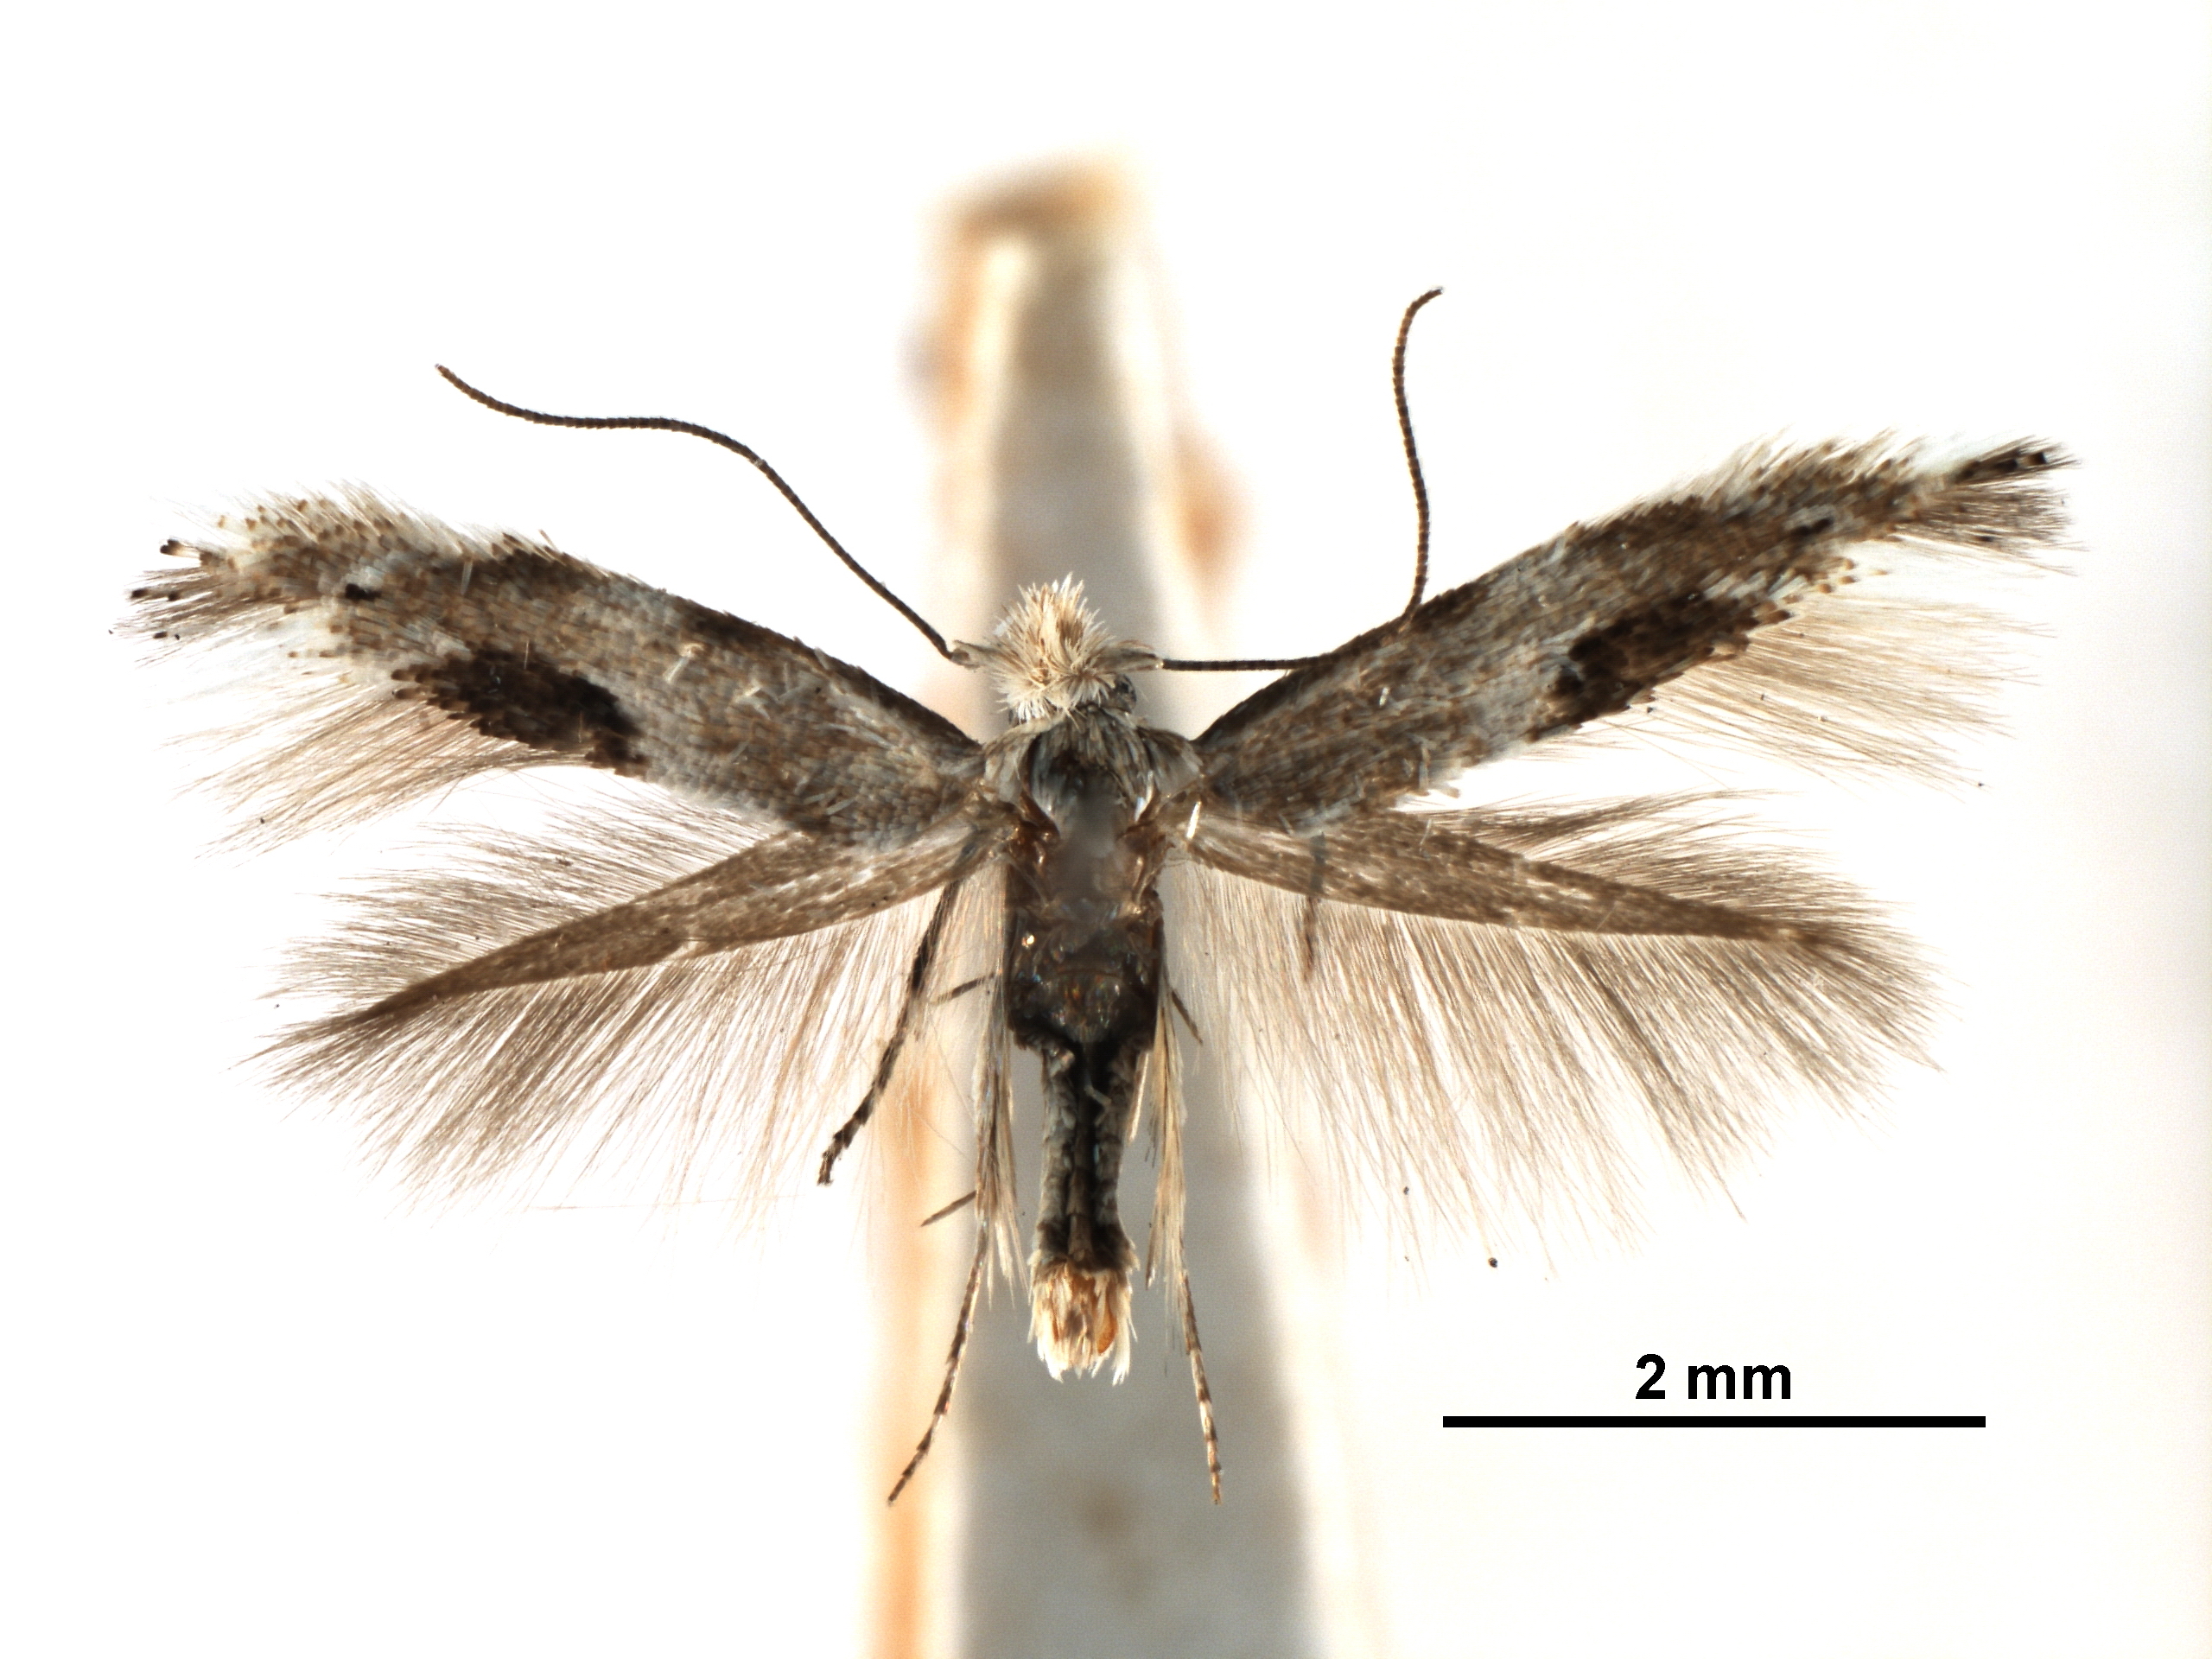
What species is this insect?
Bucculatrix divisa
